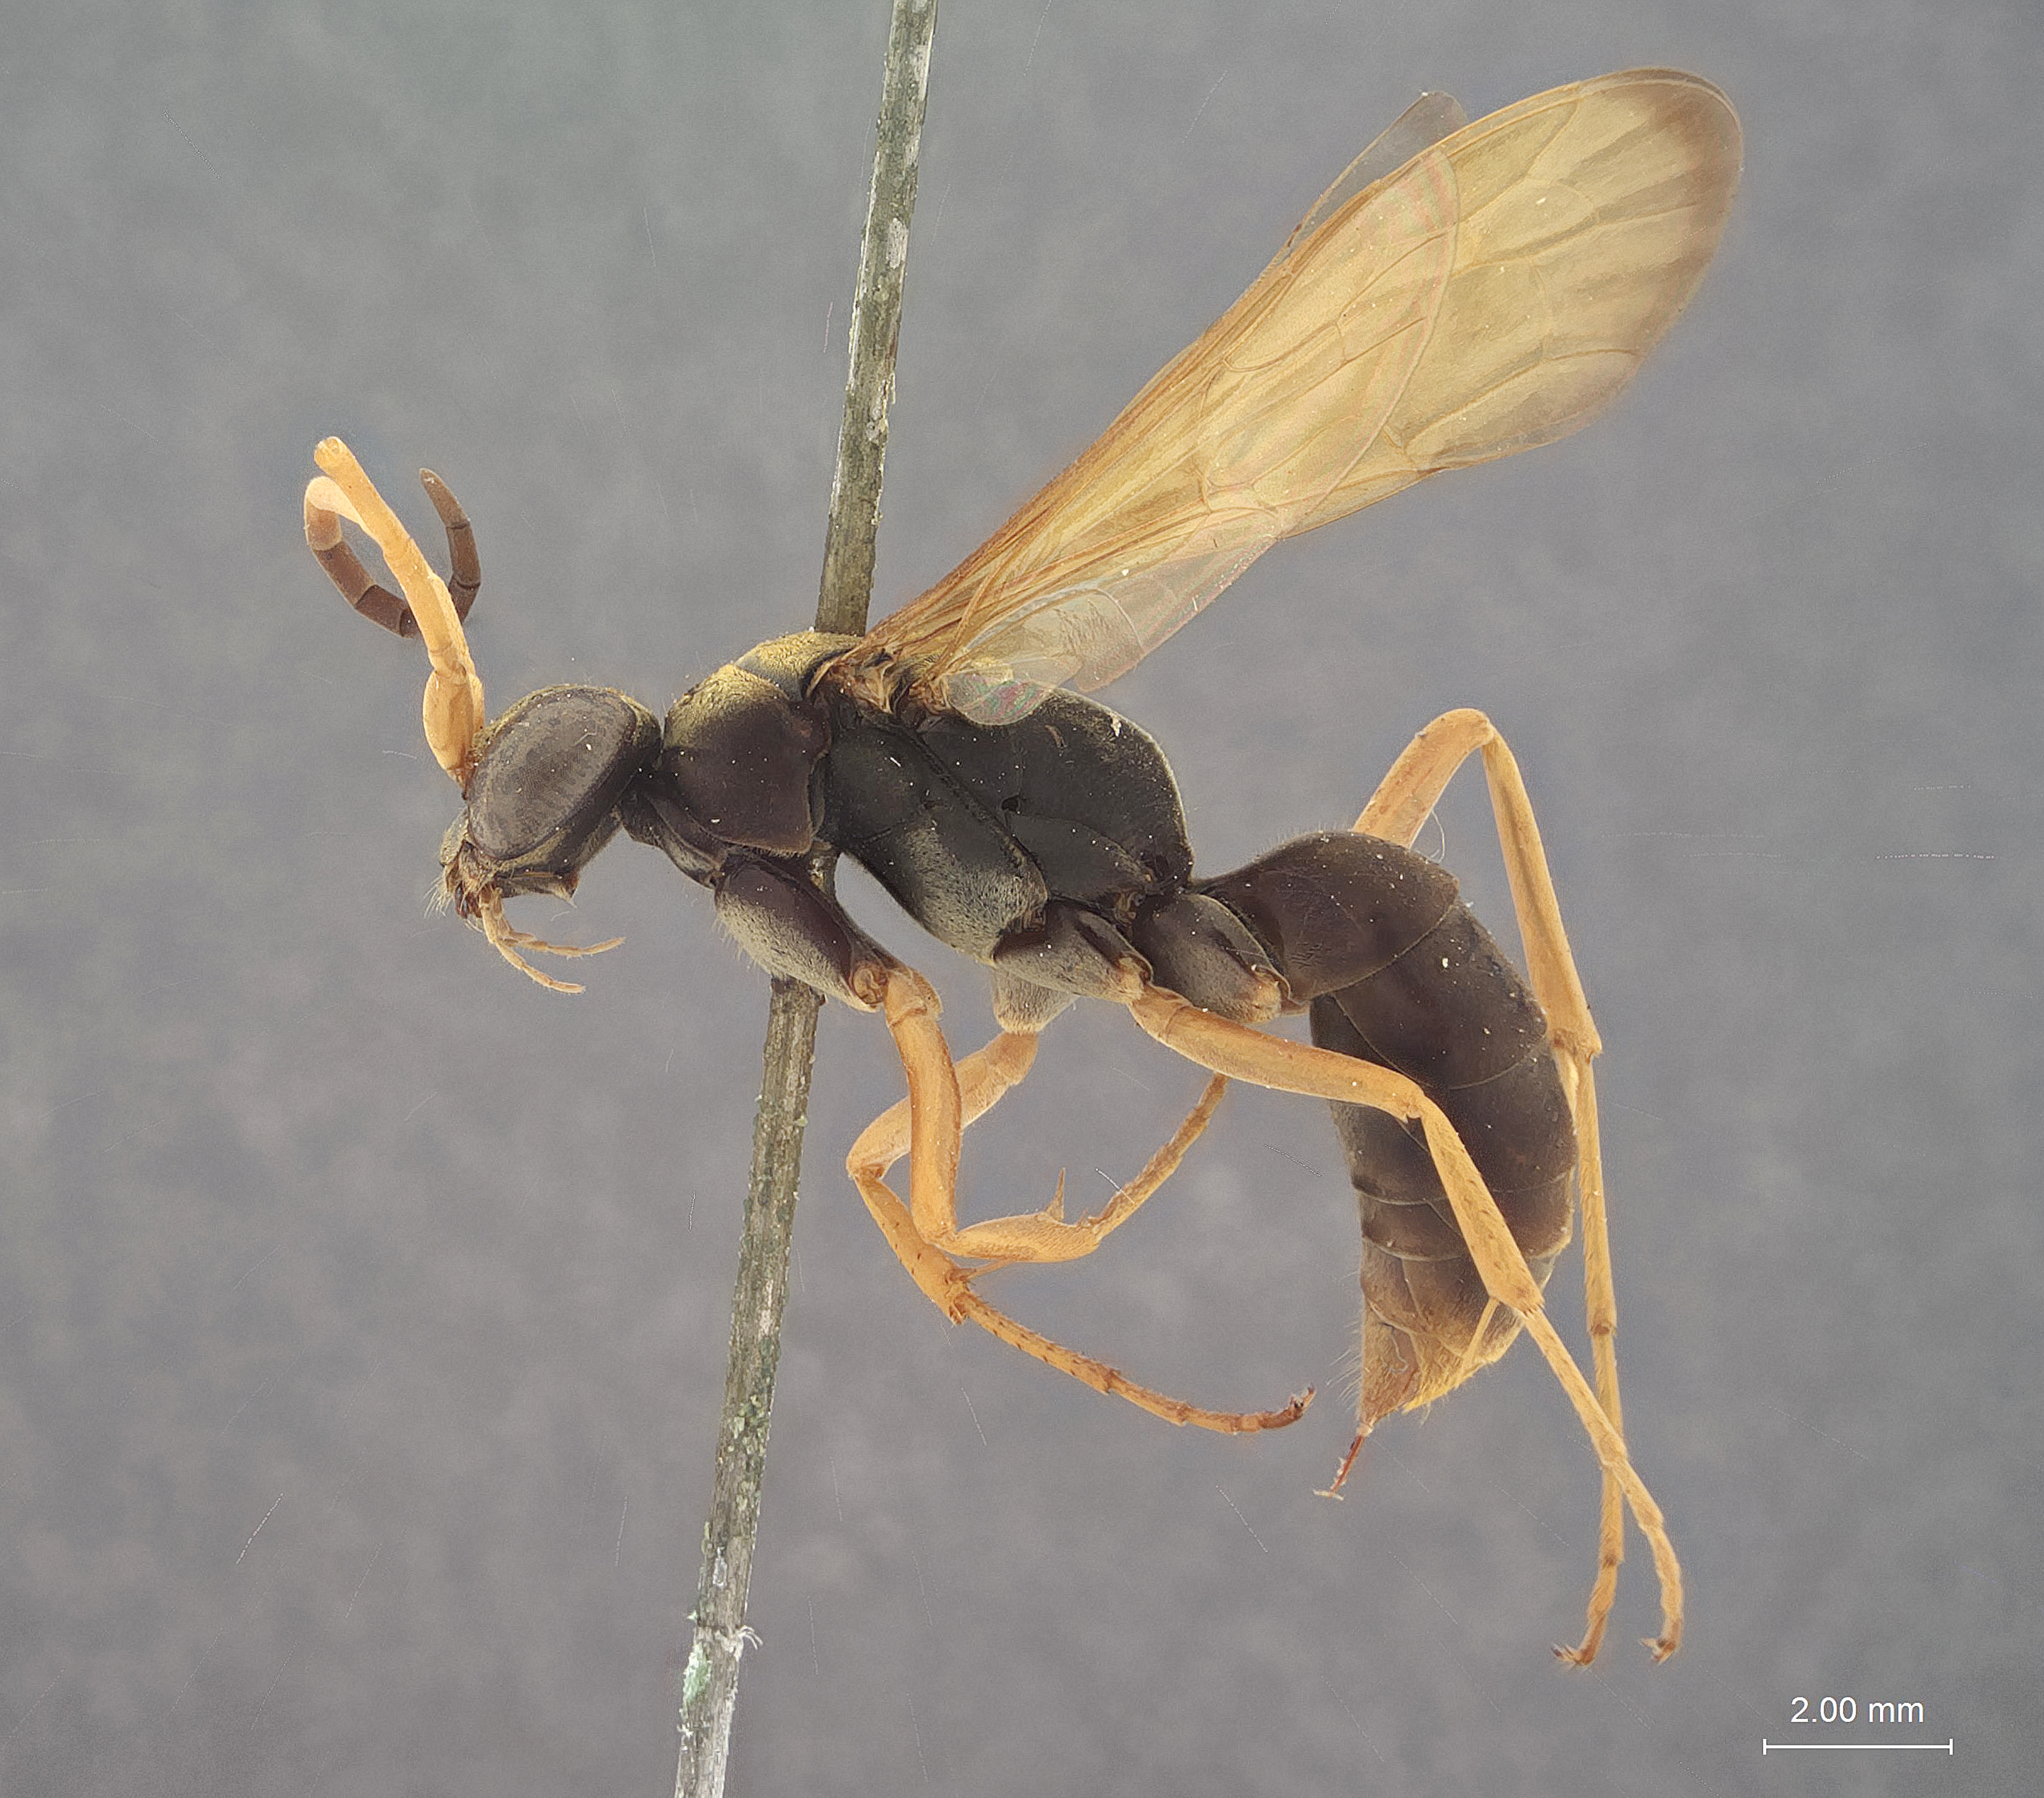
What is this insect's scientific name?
Dinagenia satyrus
